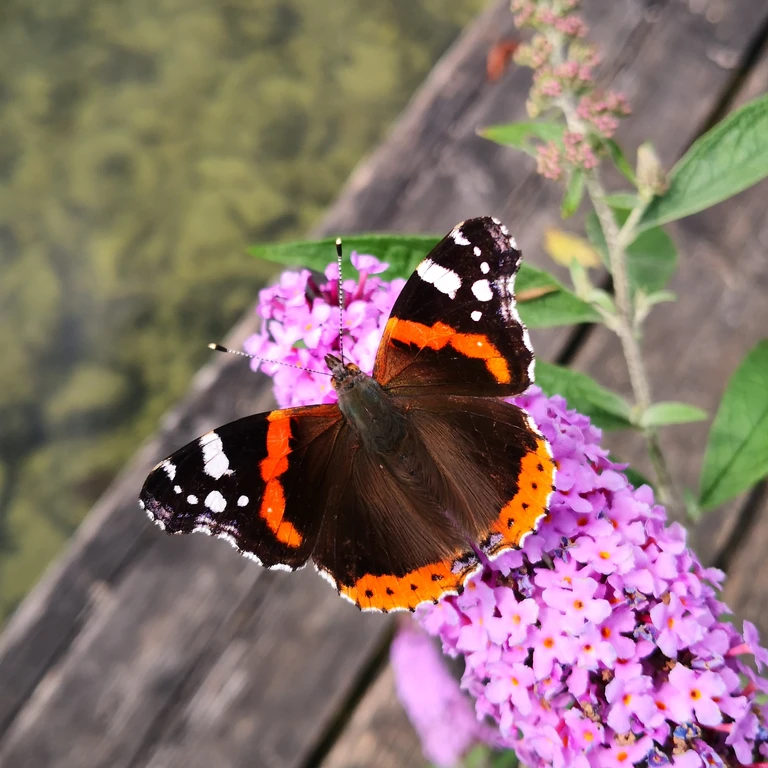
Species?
Vanessa atalanta
